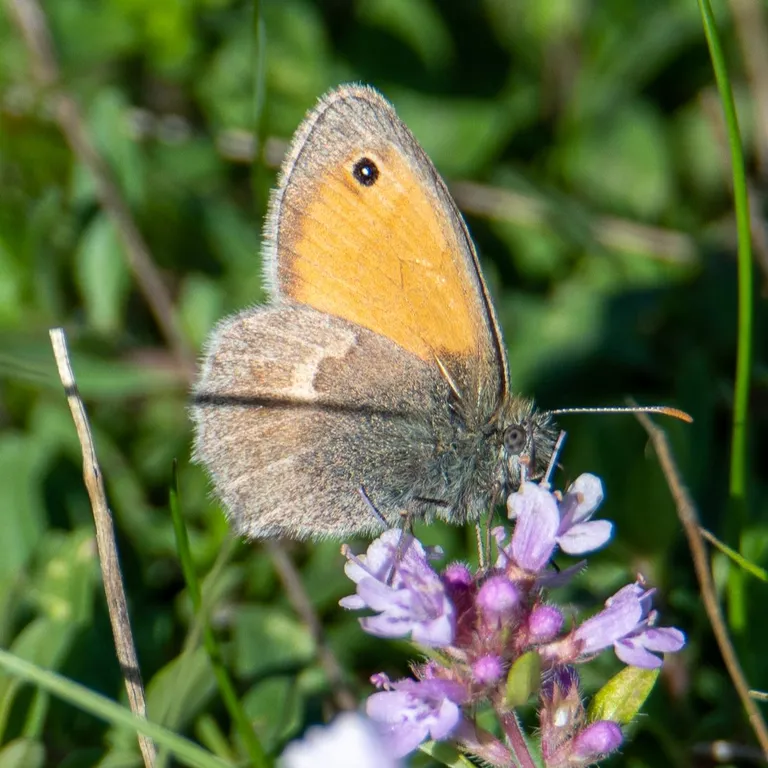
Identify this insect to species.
Coenonympha pamphilus
